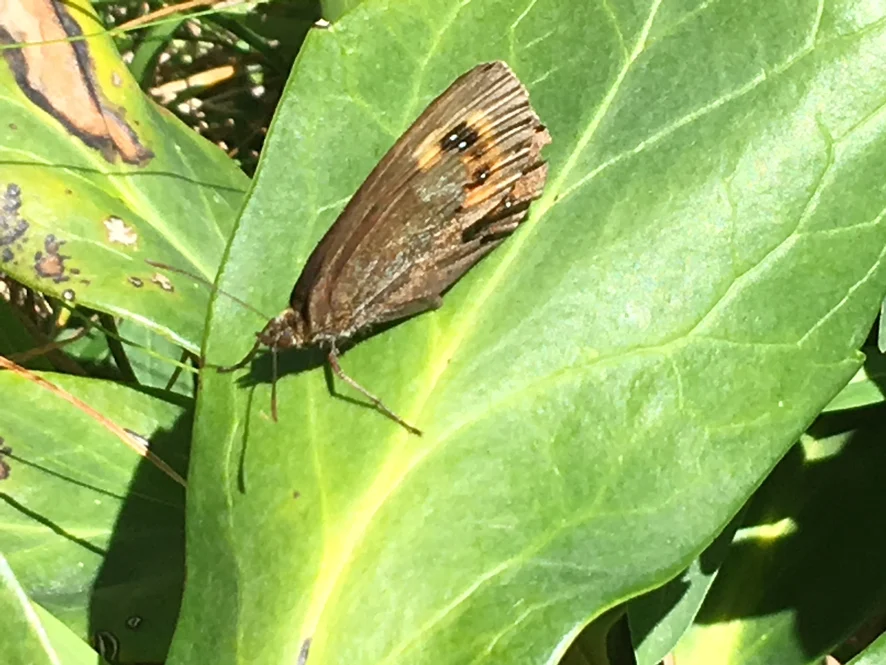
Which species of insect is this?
Erebia aethiops
